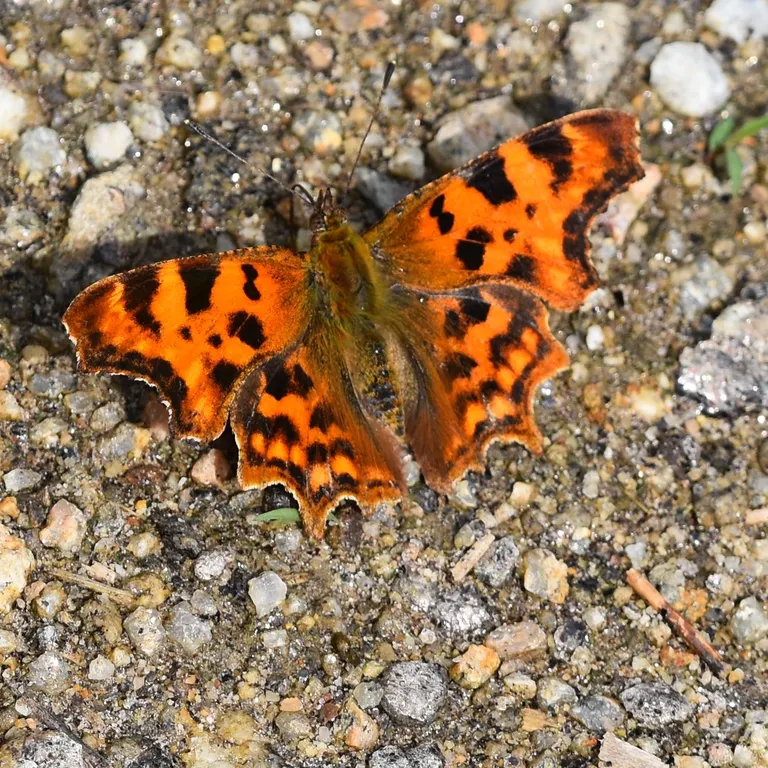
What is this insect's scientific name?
Polygonia c-album
